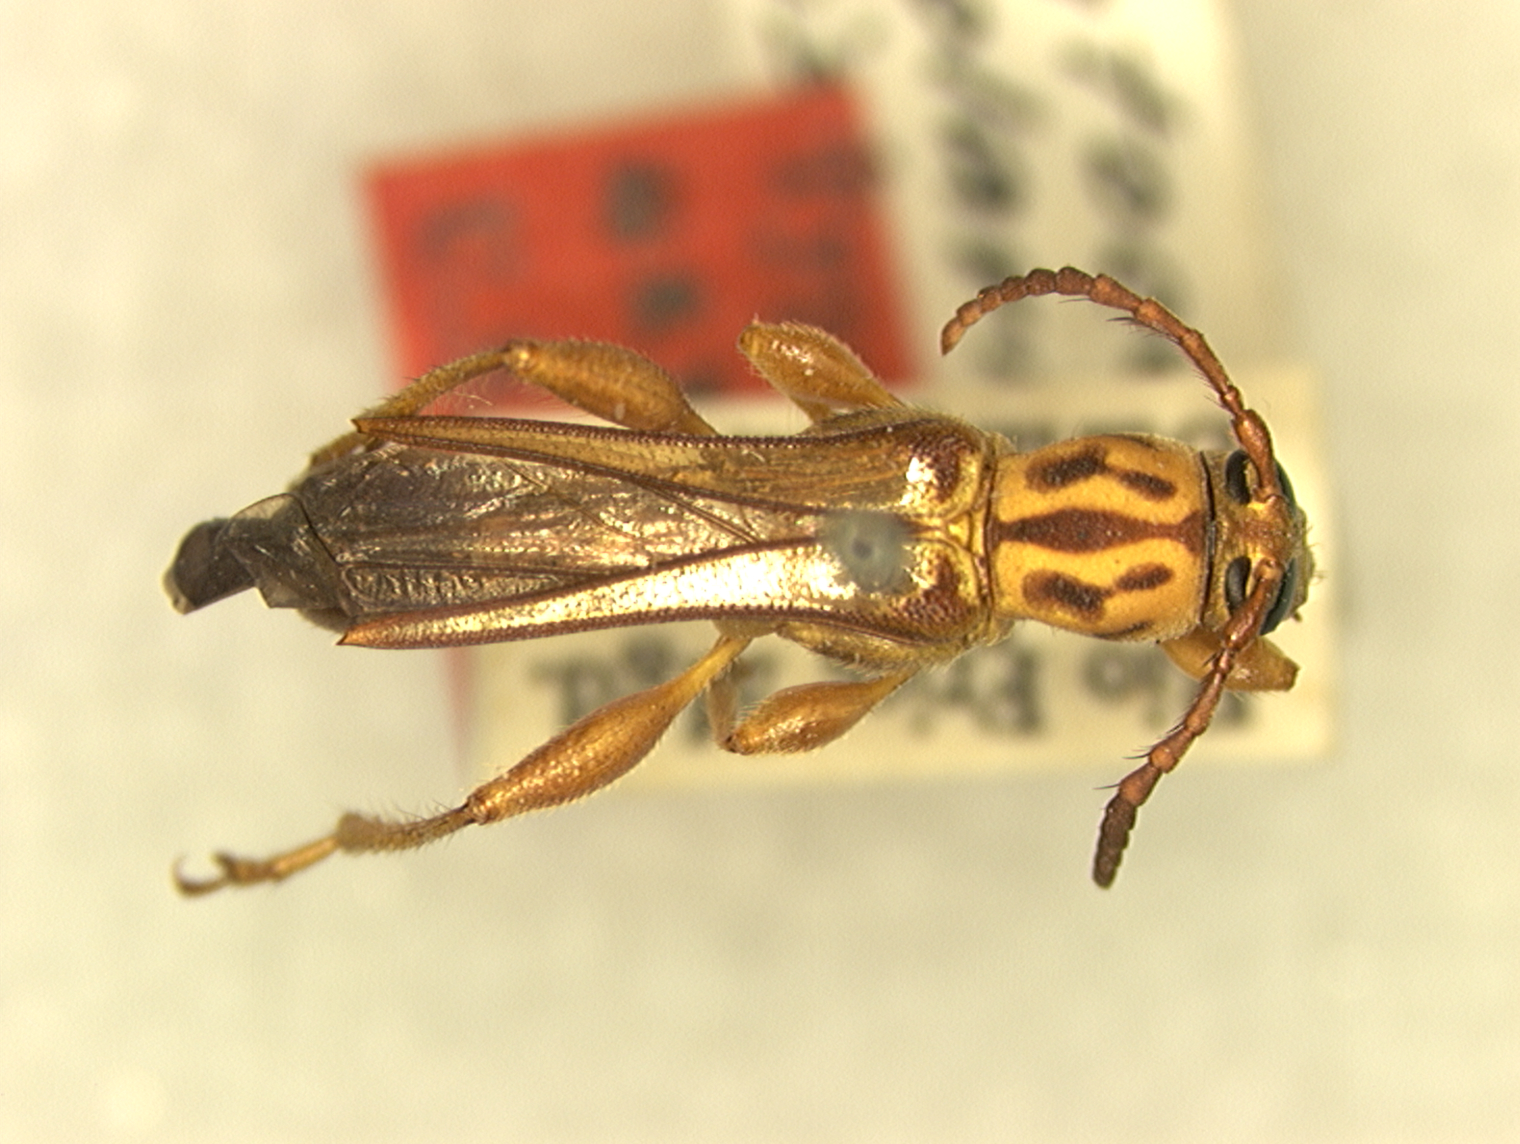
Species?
Odontocera triplaris
